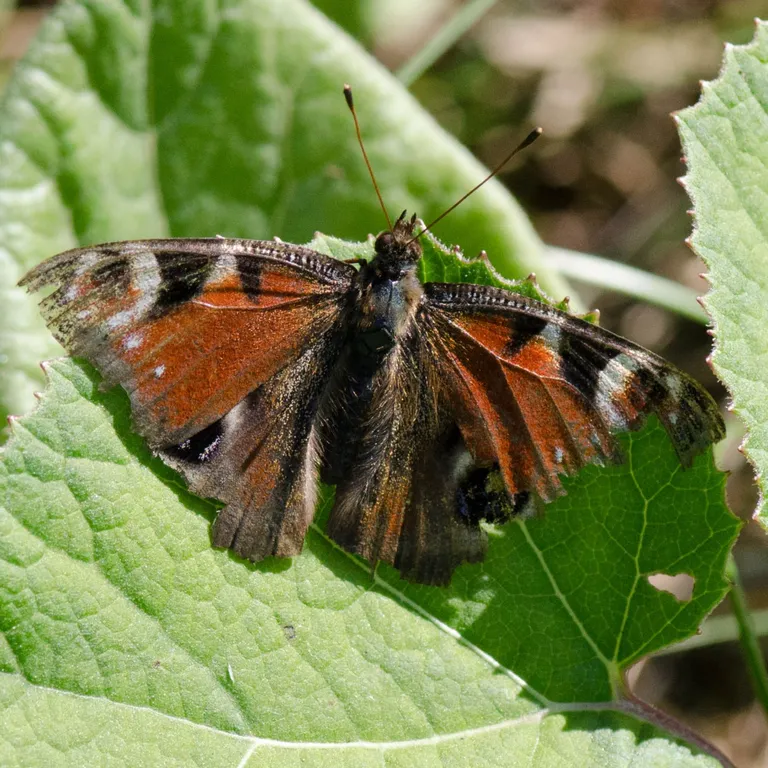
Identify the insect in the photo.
Aglais io
